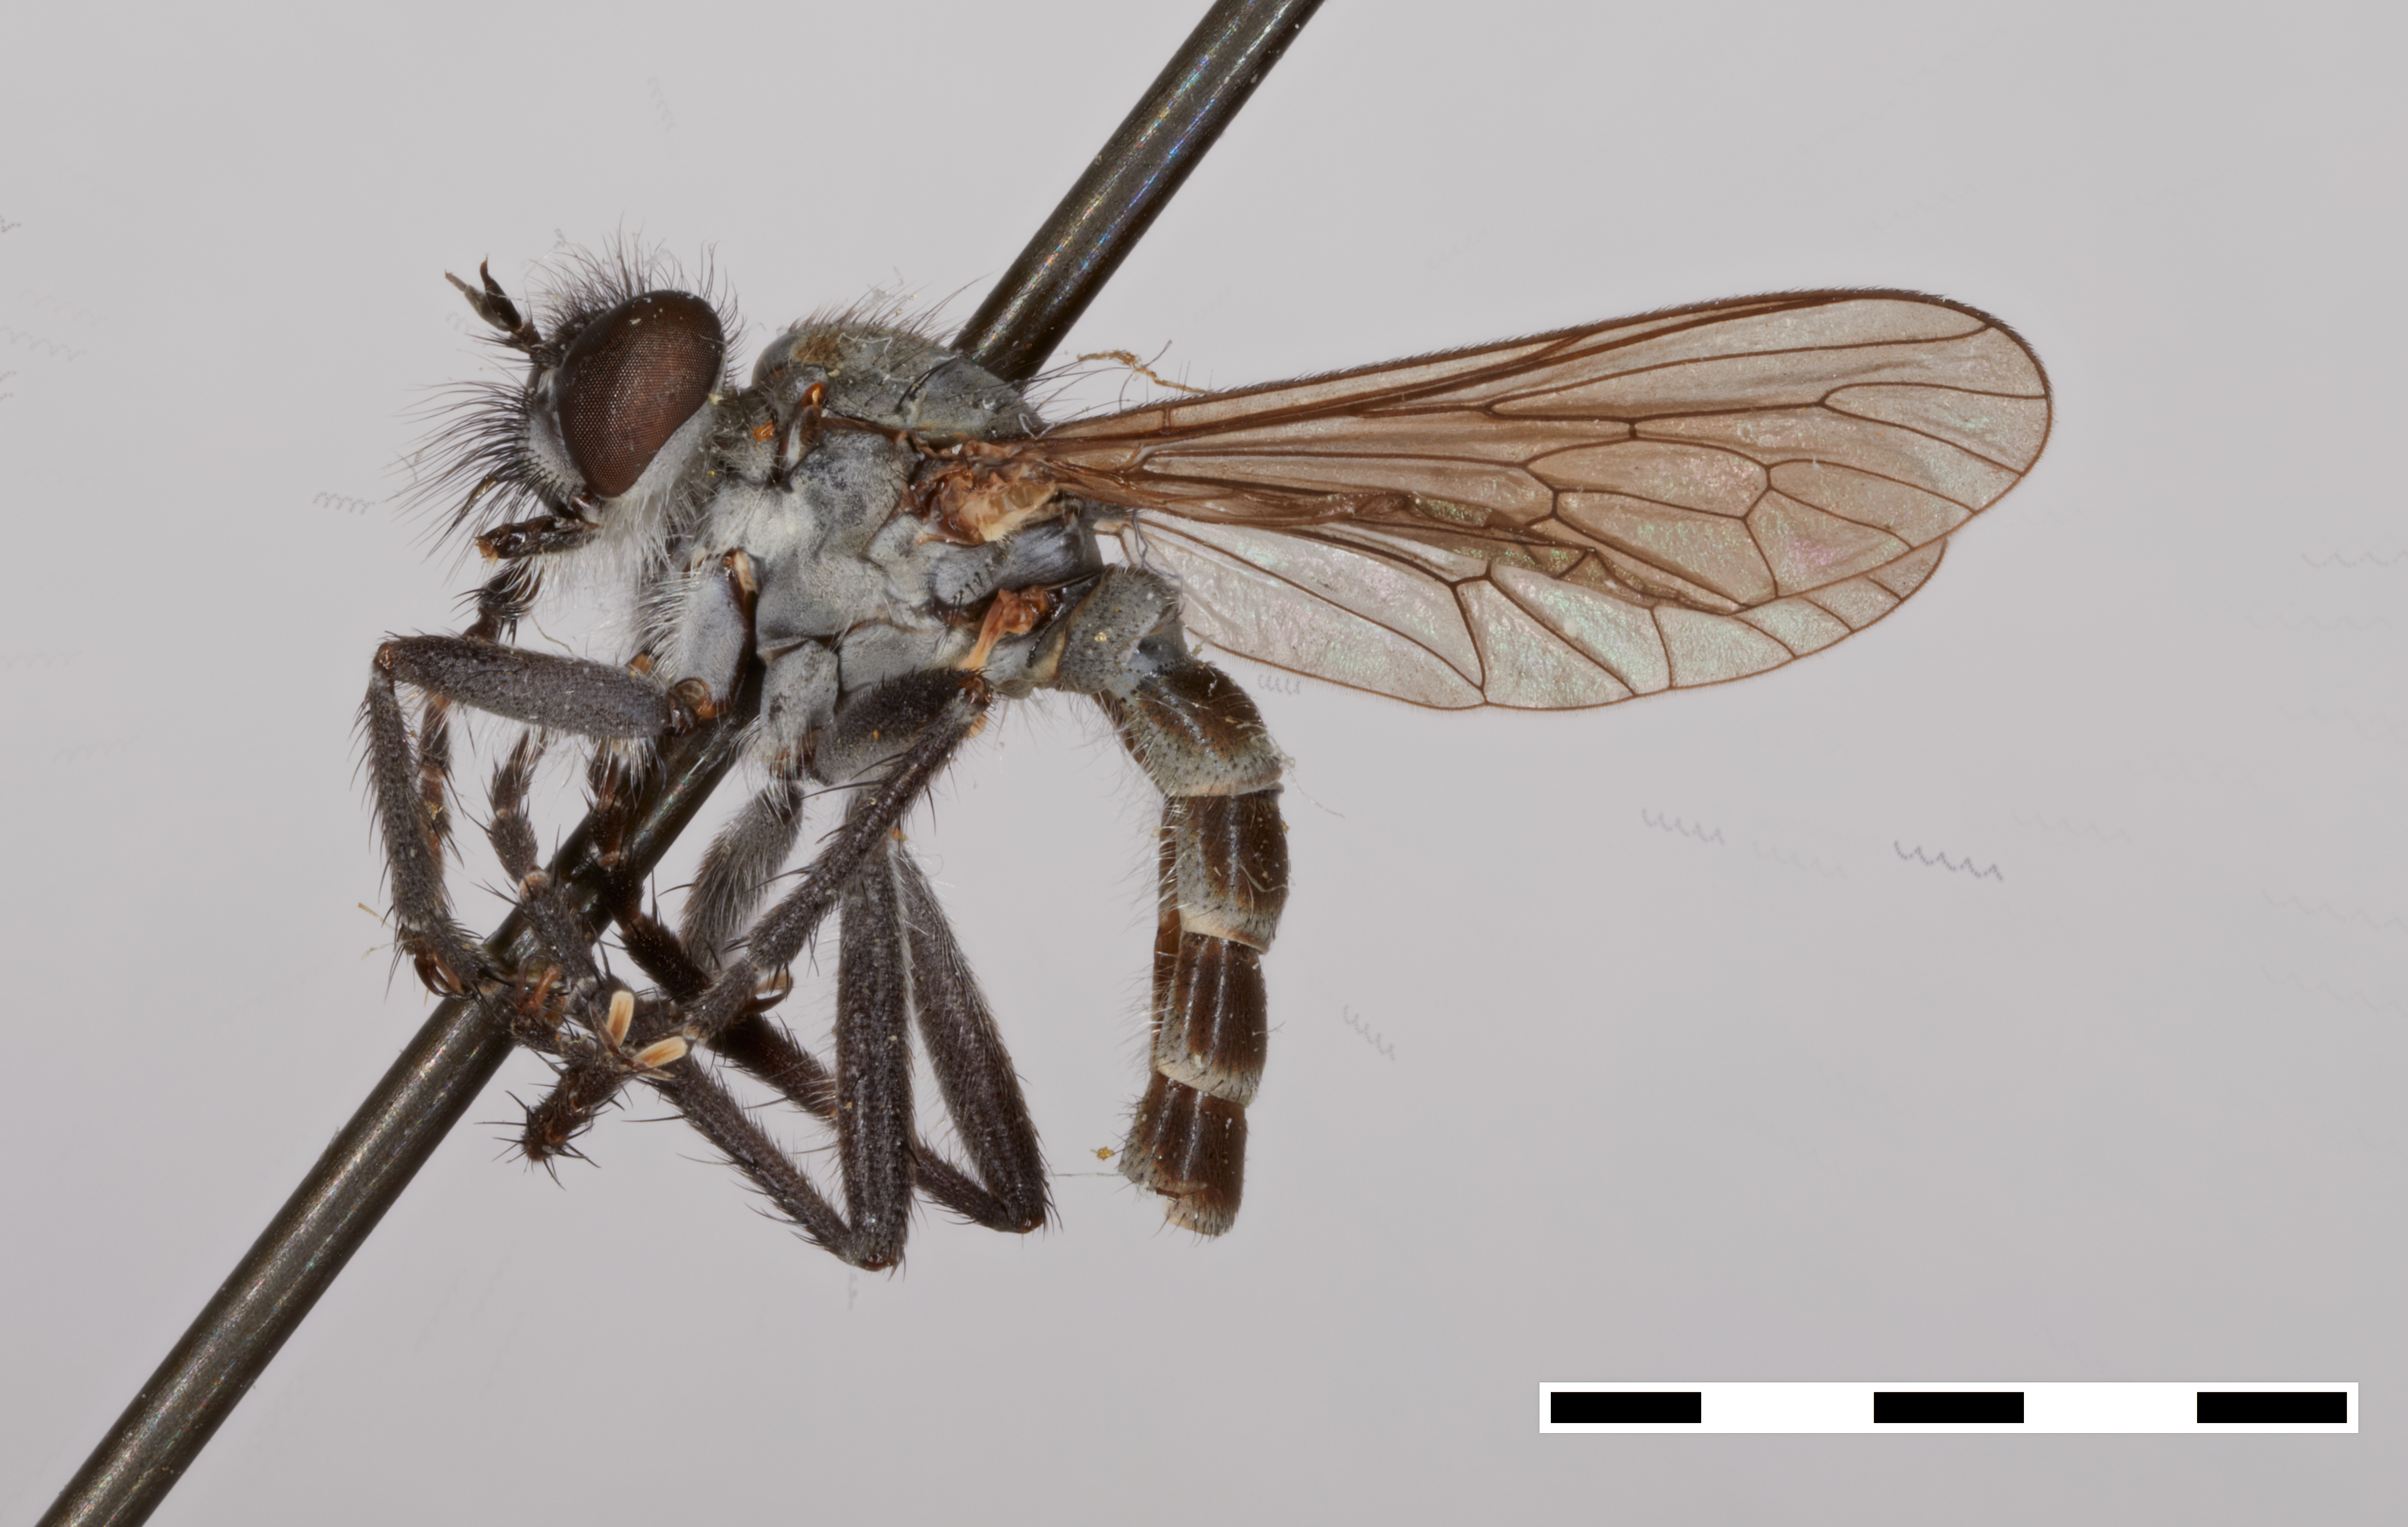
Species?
Lasiopogon appalachensis
